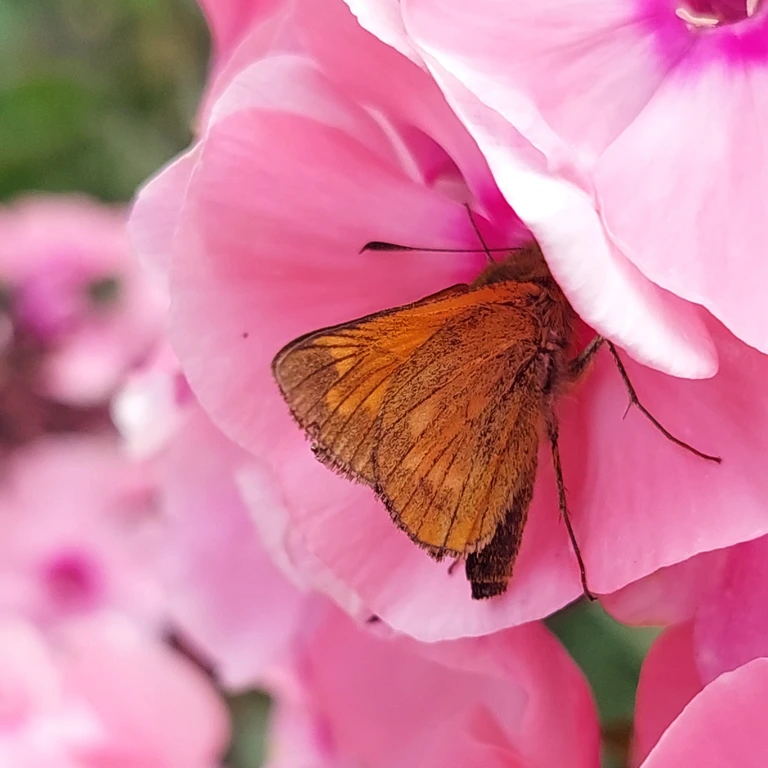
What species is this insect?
Ochlodes sylvanus (also Ochlodes venata)
